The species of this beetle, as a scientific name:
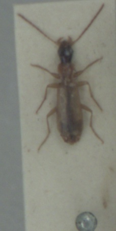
Paradromius longiceps
